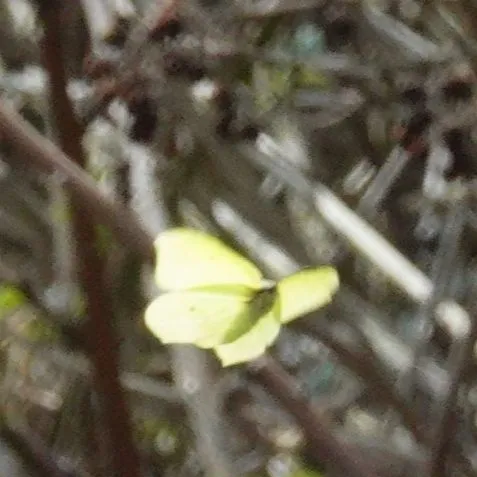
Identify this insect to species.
Gonepteryx rhamni
